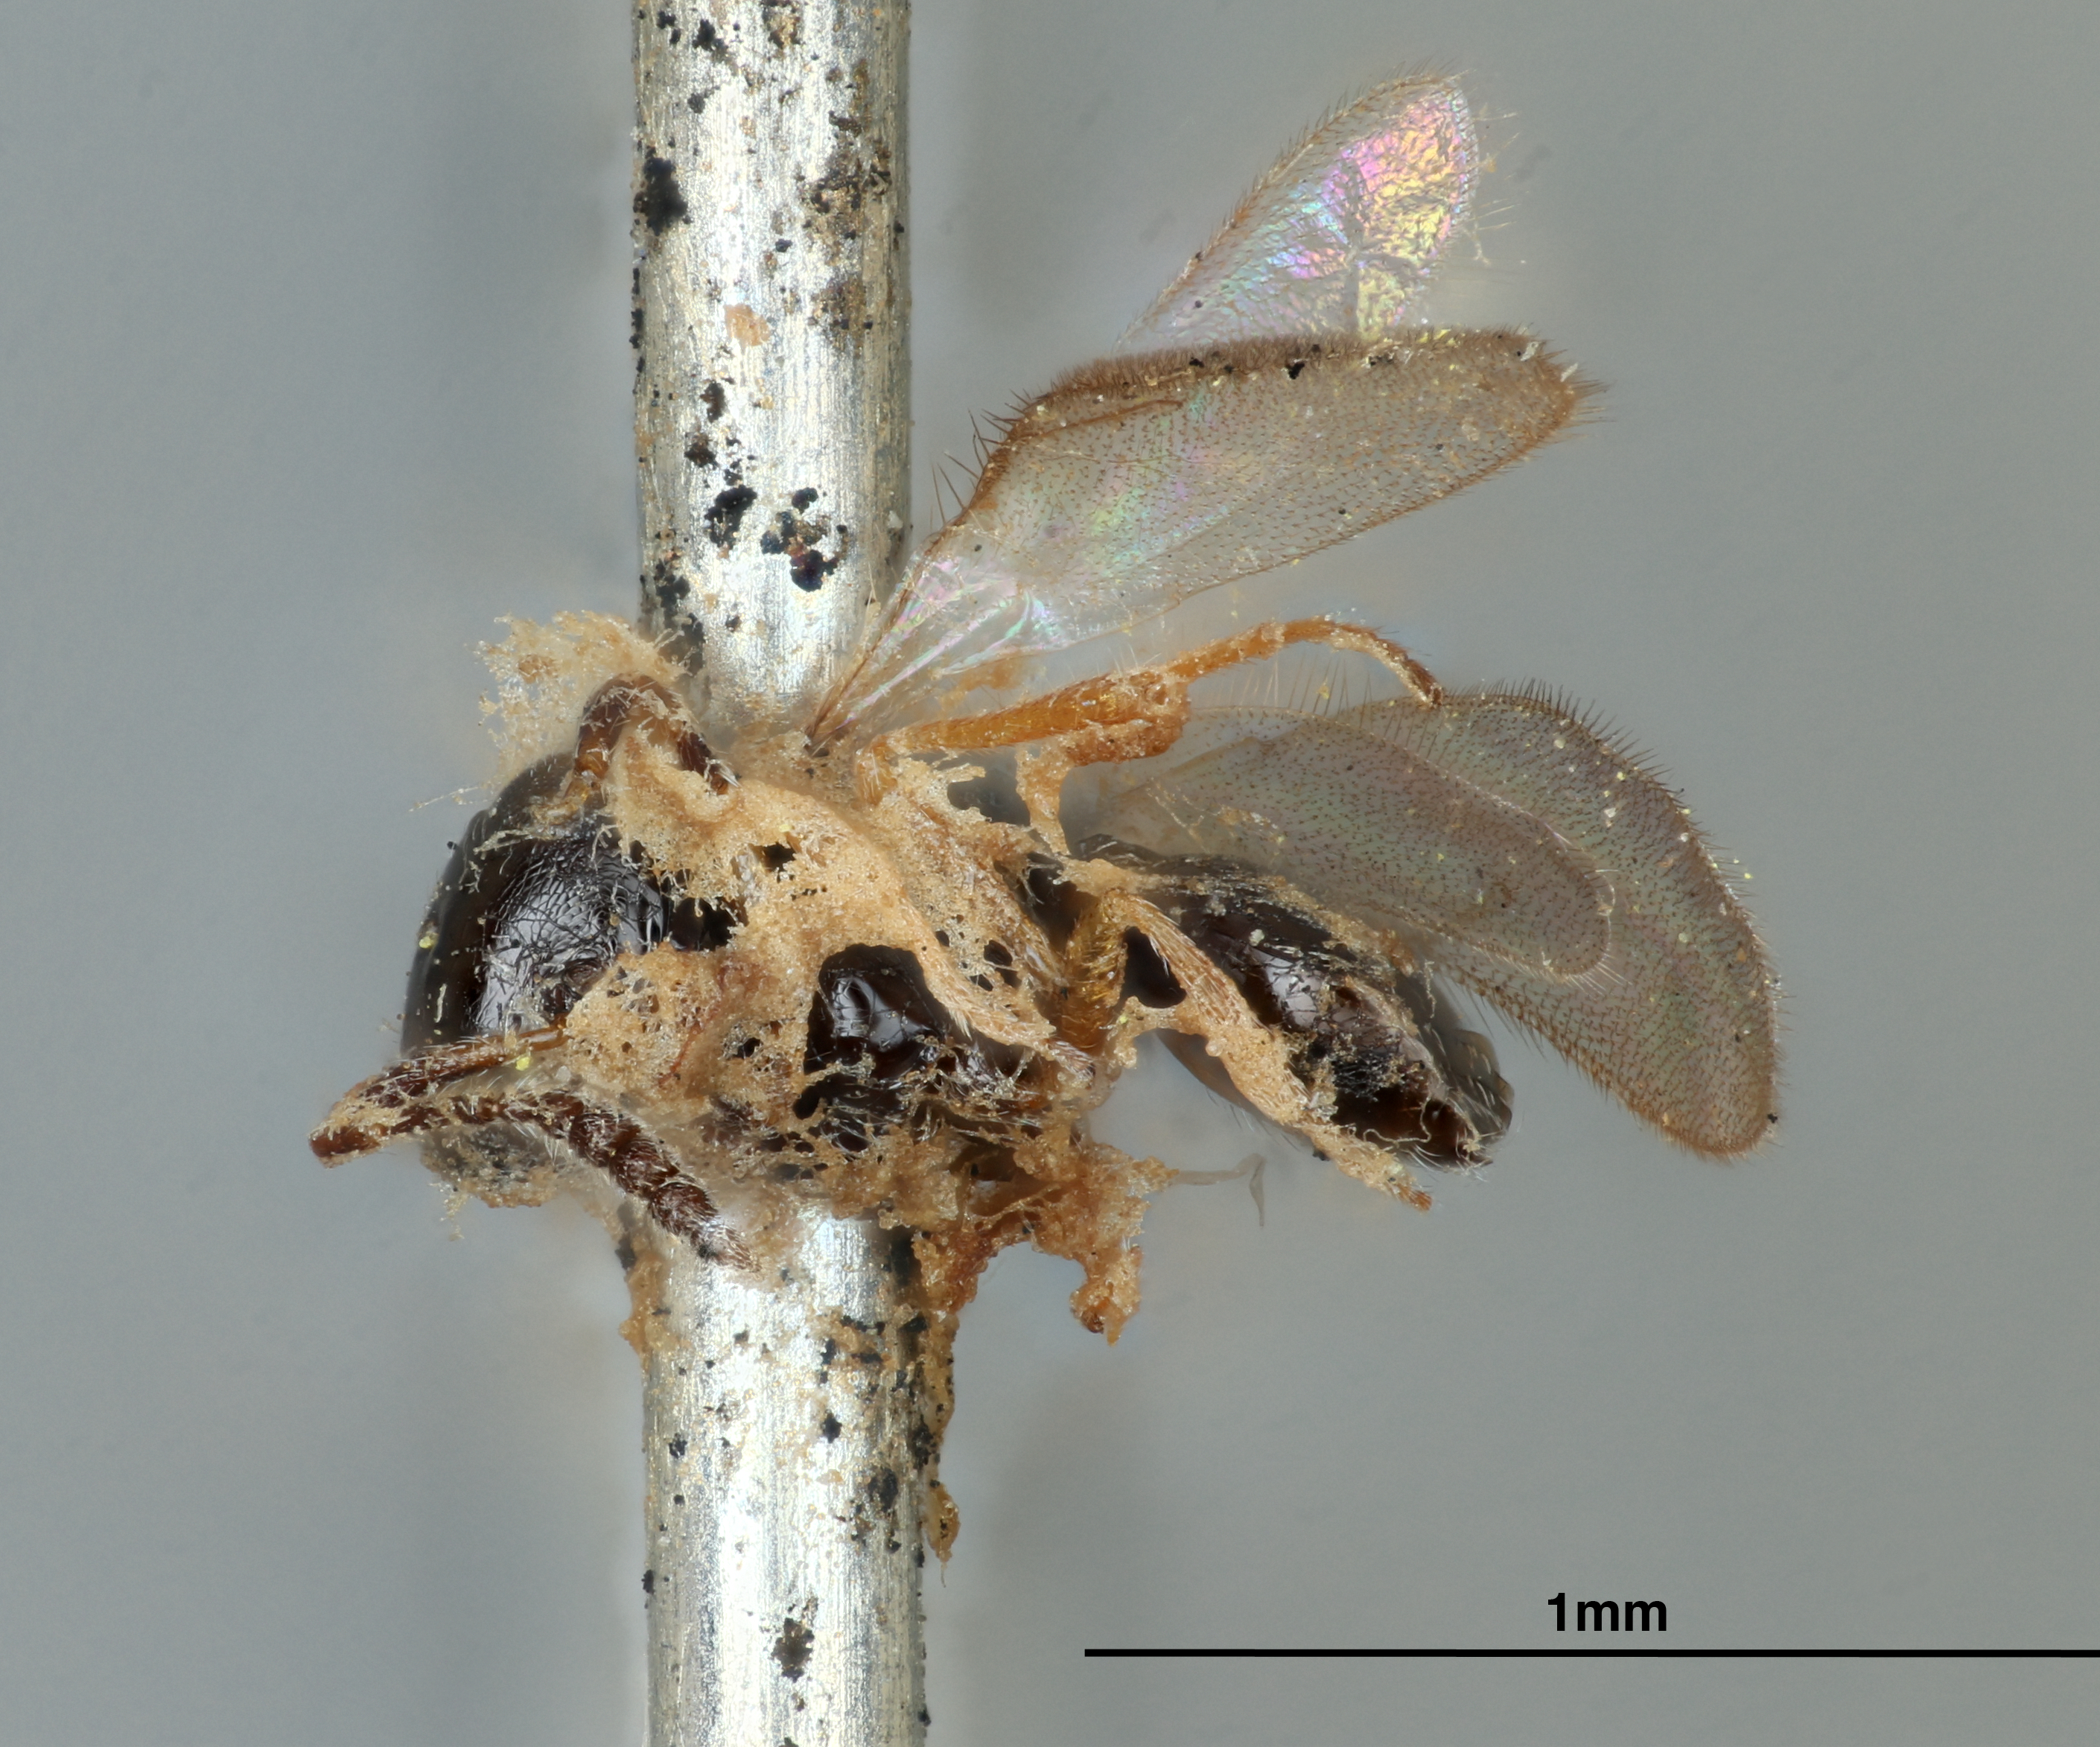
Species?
Telenomus orgyiae
